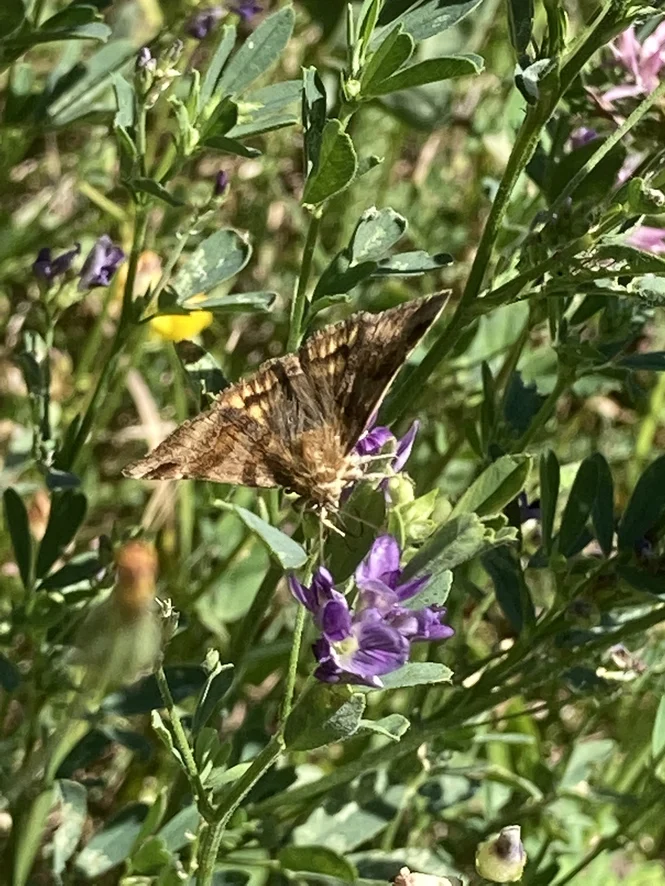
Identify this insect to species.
Euclidia glyphica
